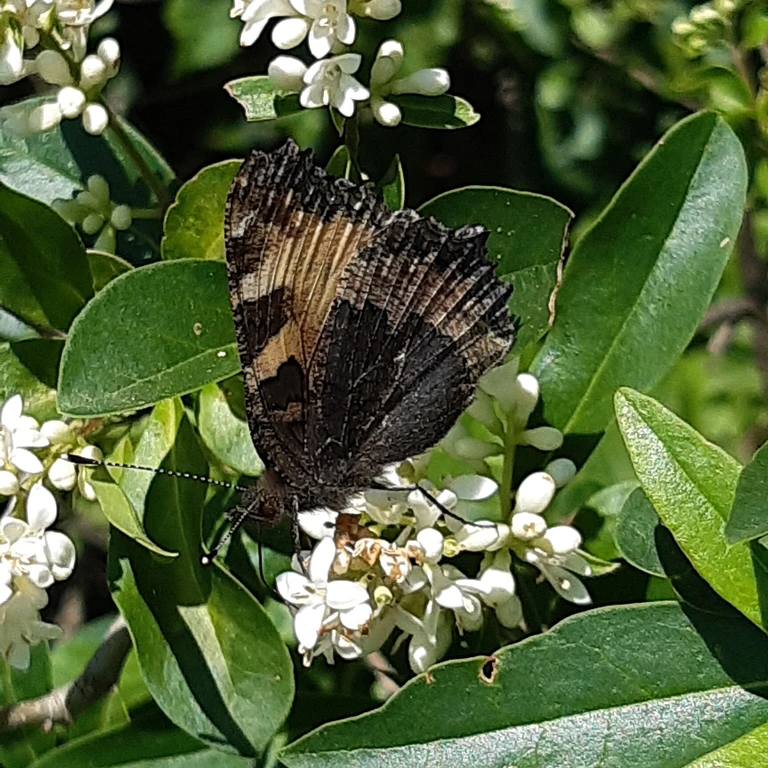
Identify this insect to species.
Aglais urticae
